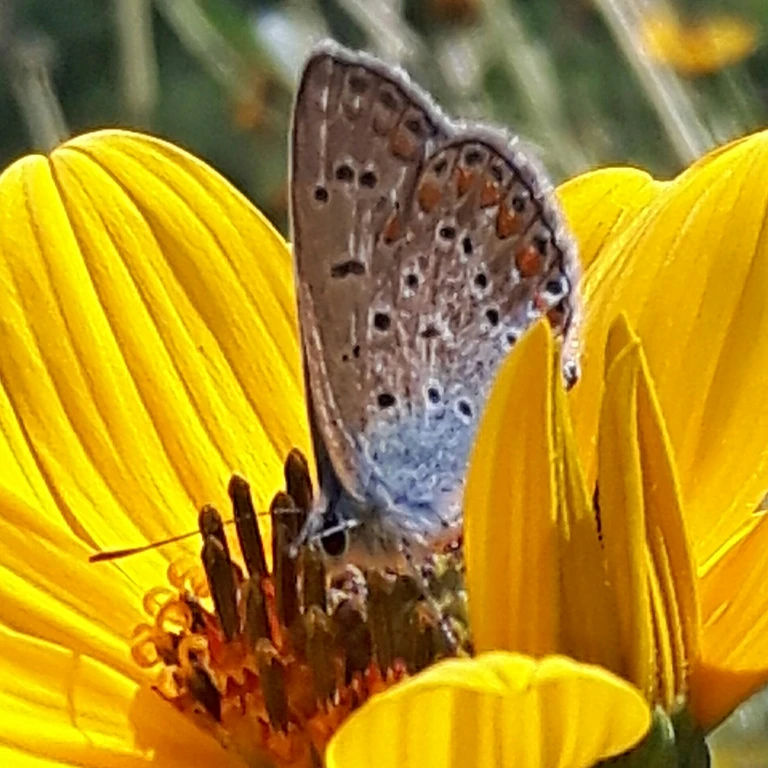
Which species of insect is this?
Polyommatus icarus
